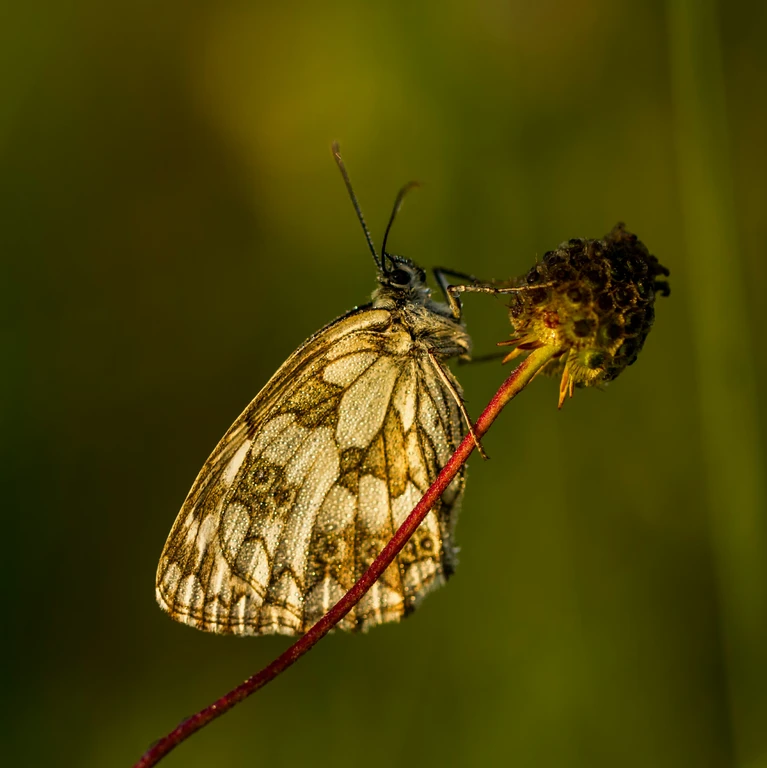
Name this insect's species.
Melanargia galathea
